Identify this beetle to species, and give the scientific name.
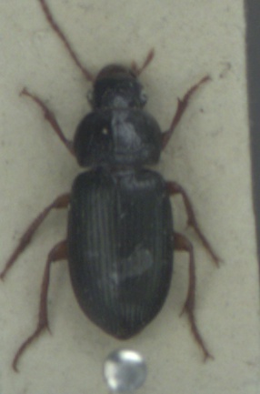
Ophonus azureus
